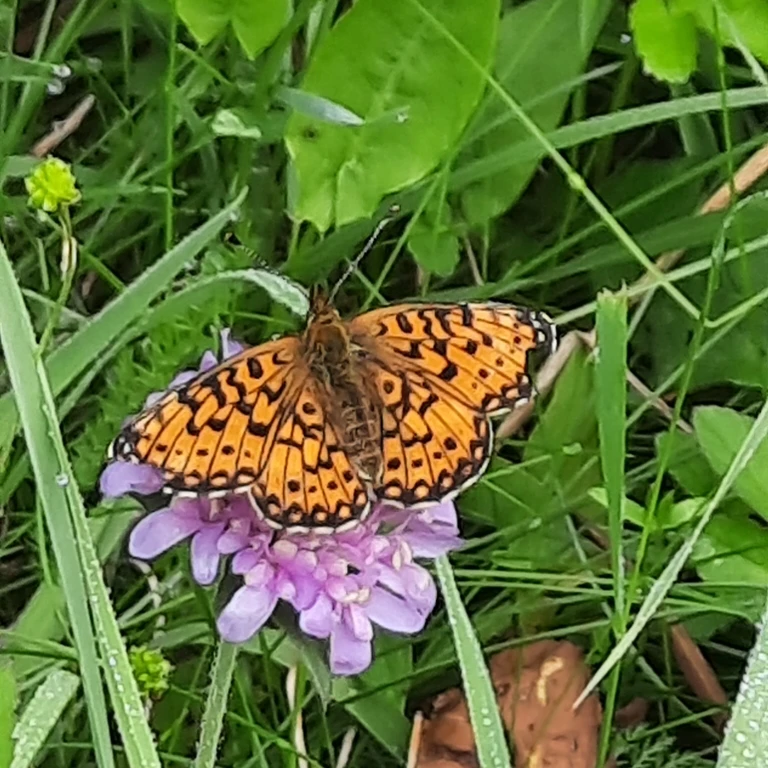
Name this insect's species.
Boloria selene
